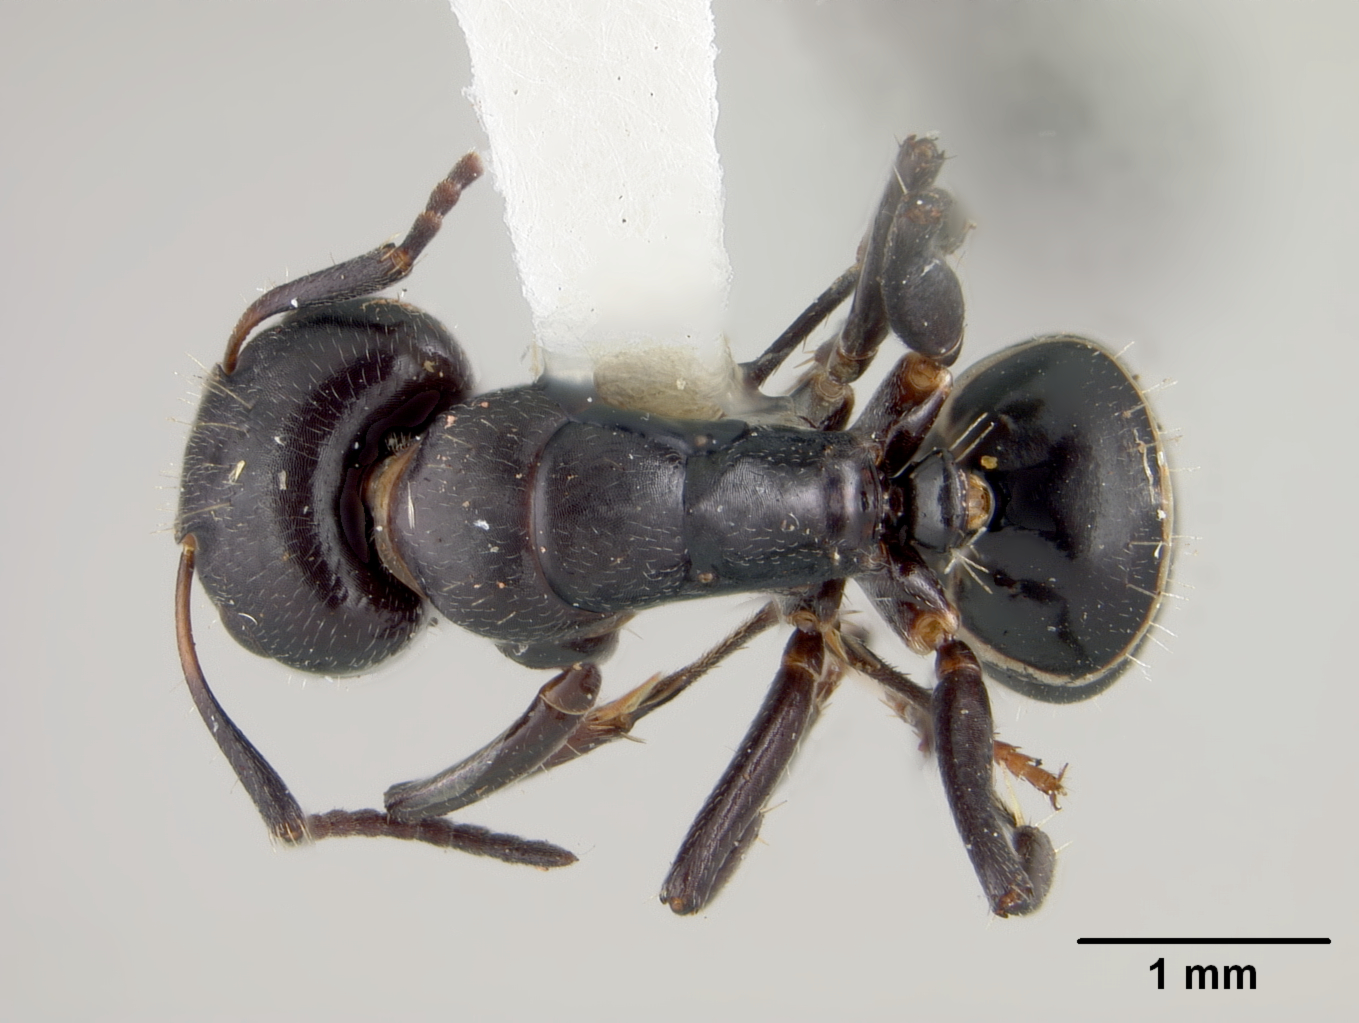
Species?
Camponotus peleliuensis
